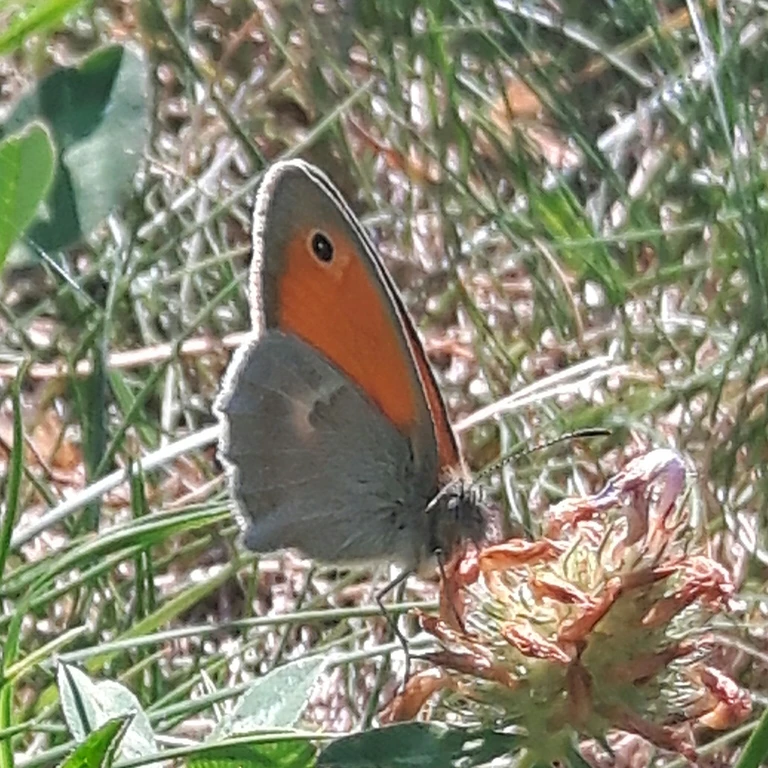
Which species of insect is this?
Coenonympha pamphilus
